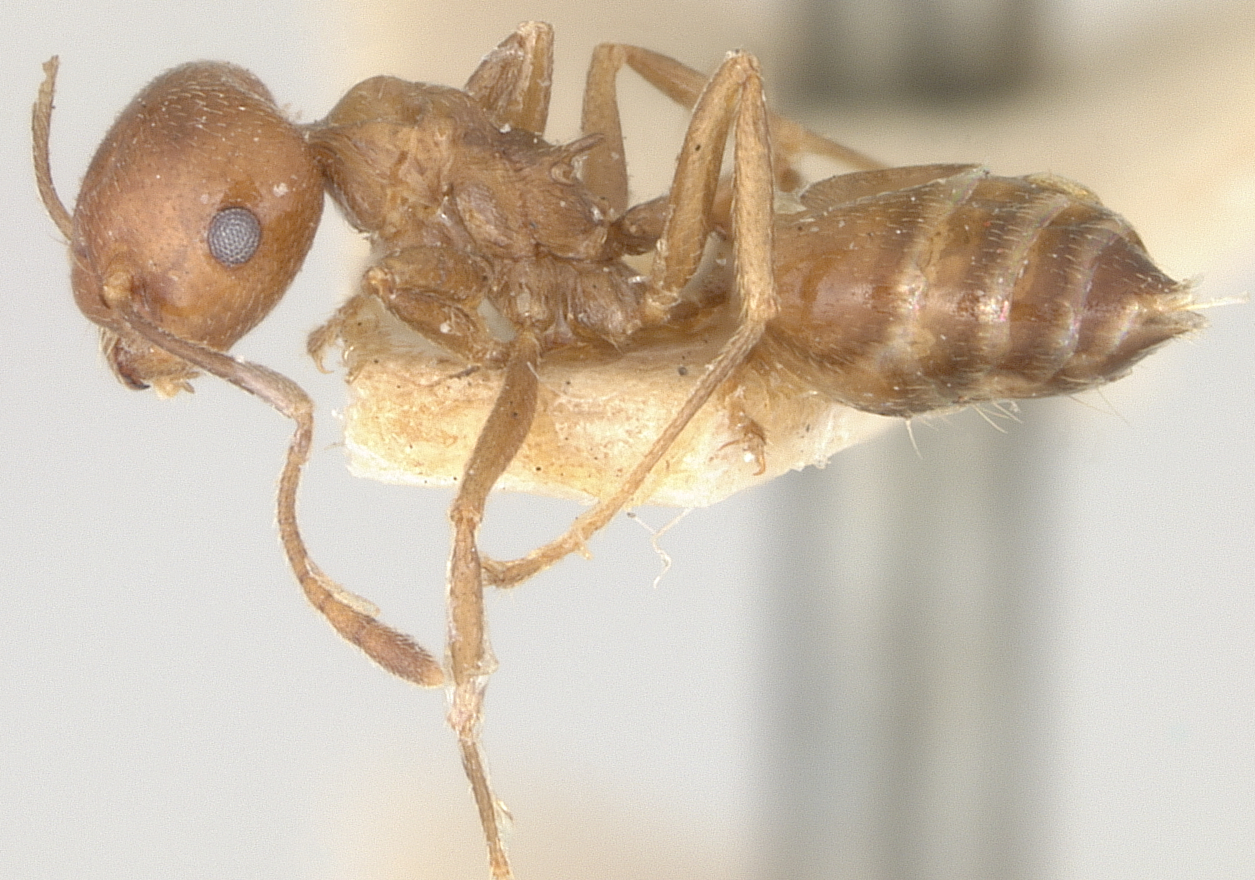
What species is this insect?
Crematogaster daisyi
